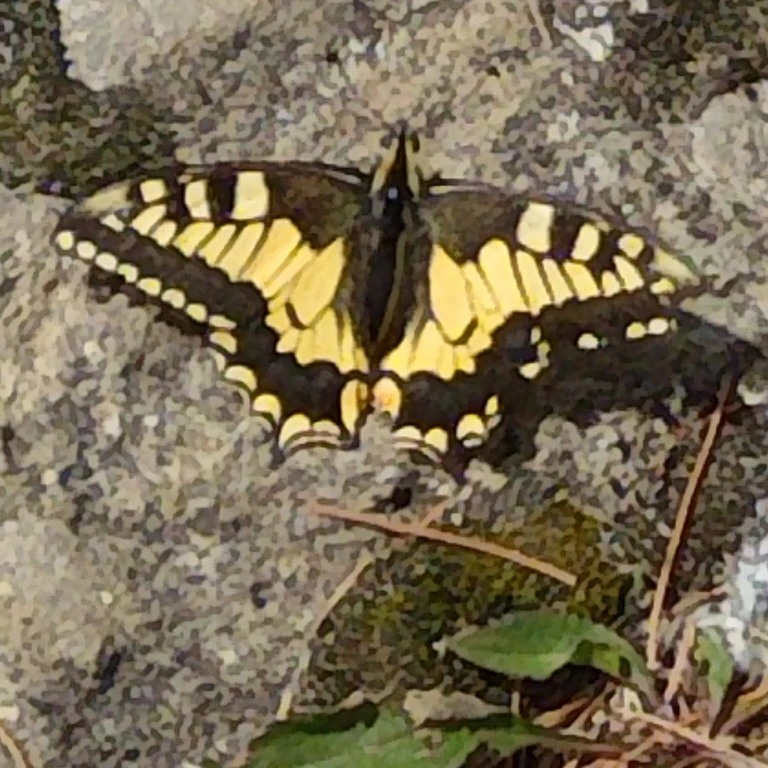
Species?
Papilio machaon
